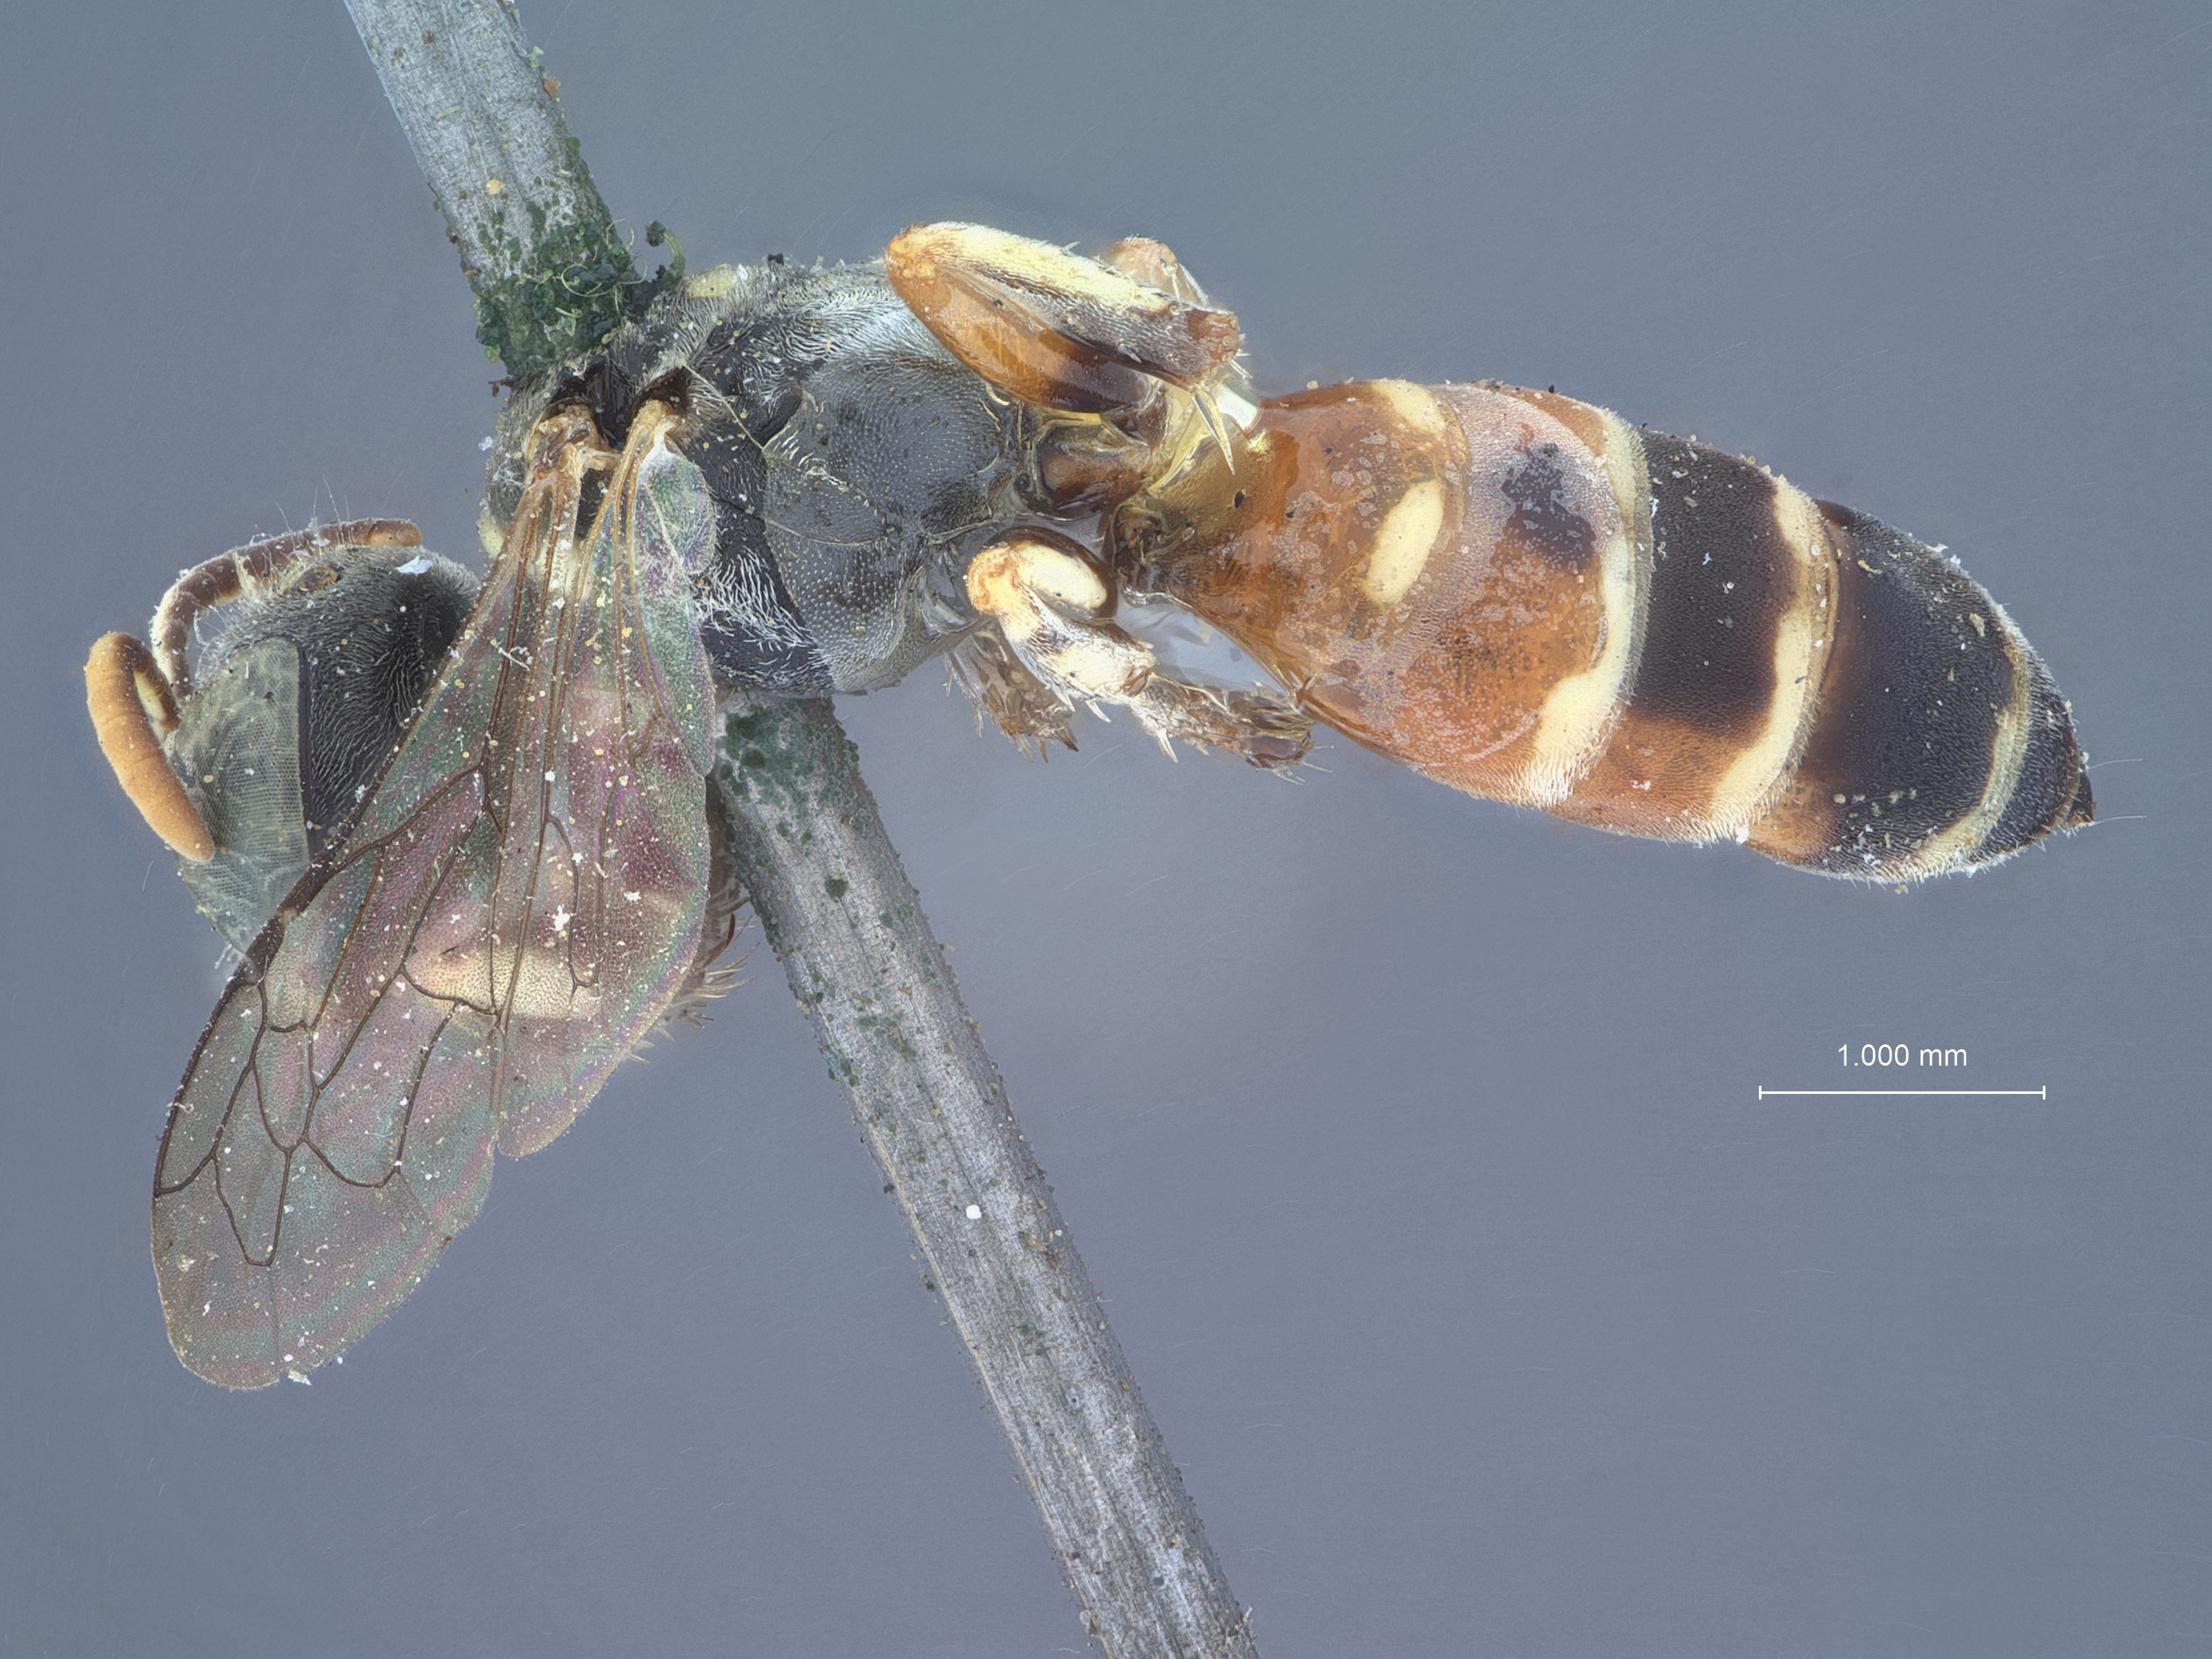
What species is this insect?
Gorytes coquillettii
